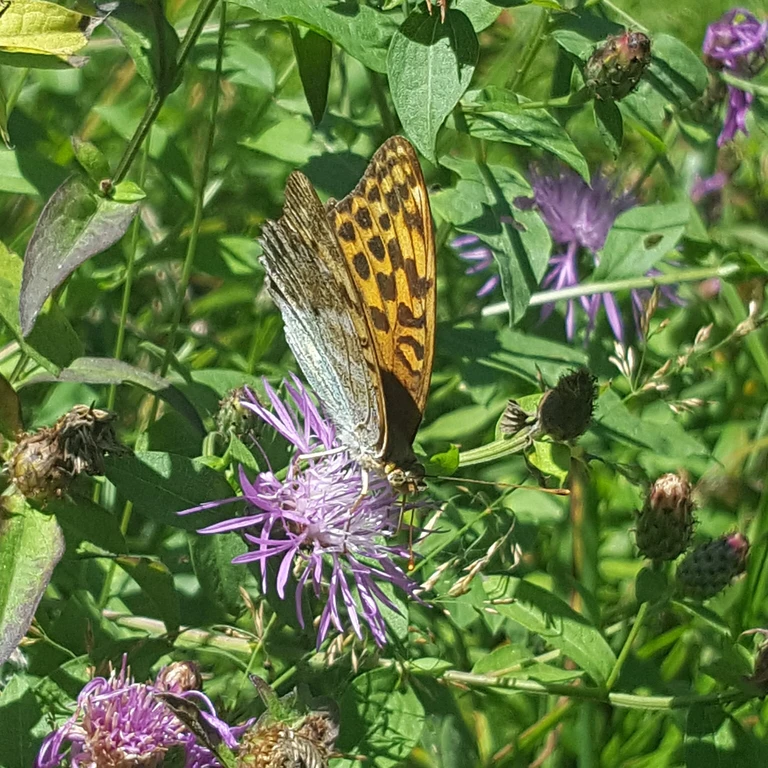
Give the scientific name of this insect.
Argynnis paphia
